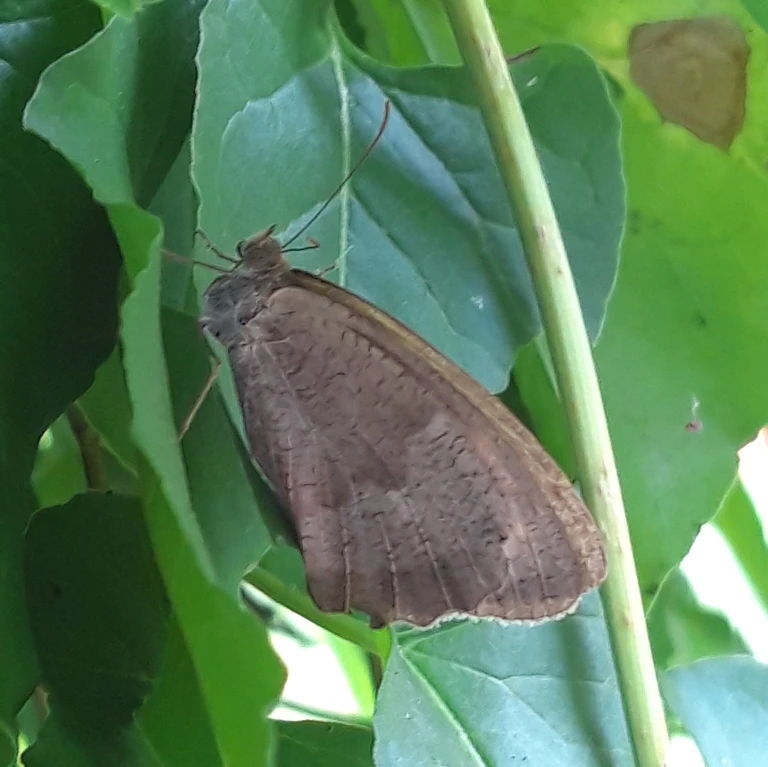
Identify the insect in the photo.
Maniola jurtina
